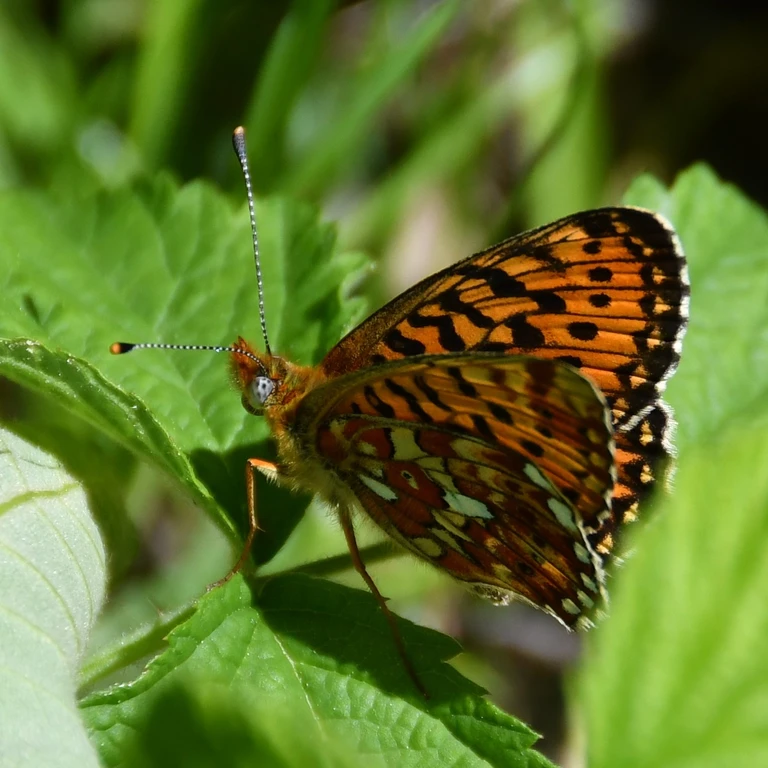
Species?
Boloria euphrosyne (also Clossiana euphrosyne)
